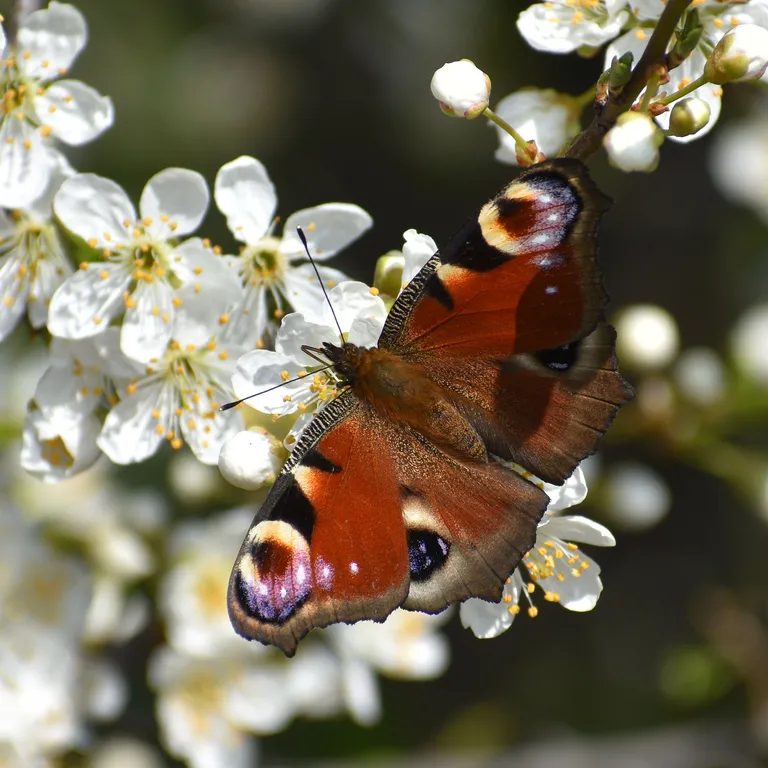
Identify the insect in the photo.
Aglais io
